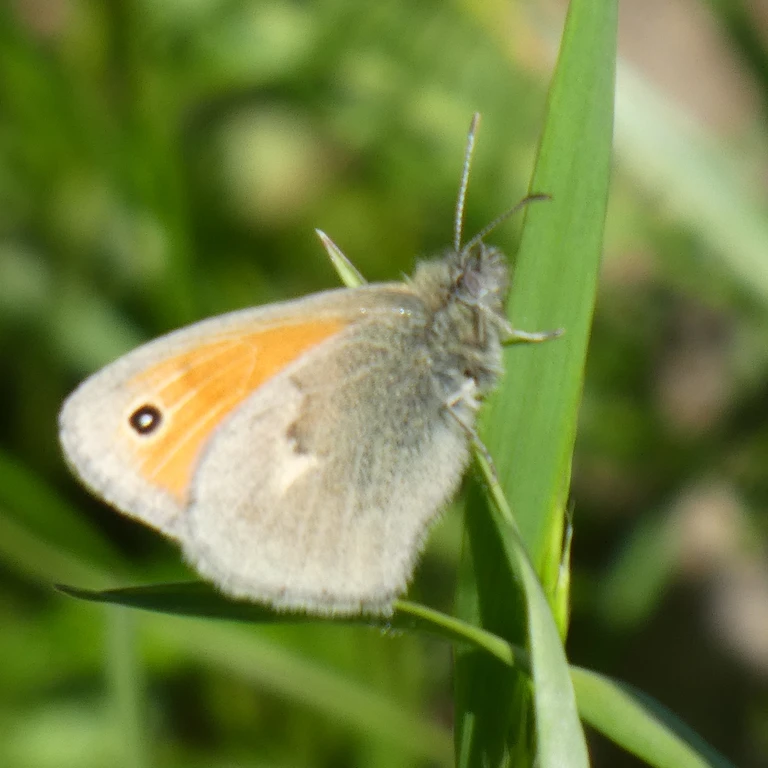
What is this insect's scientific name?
Coenonympha pamphilus
